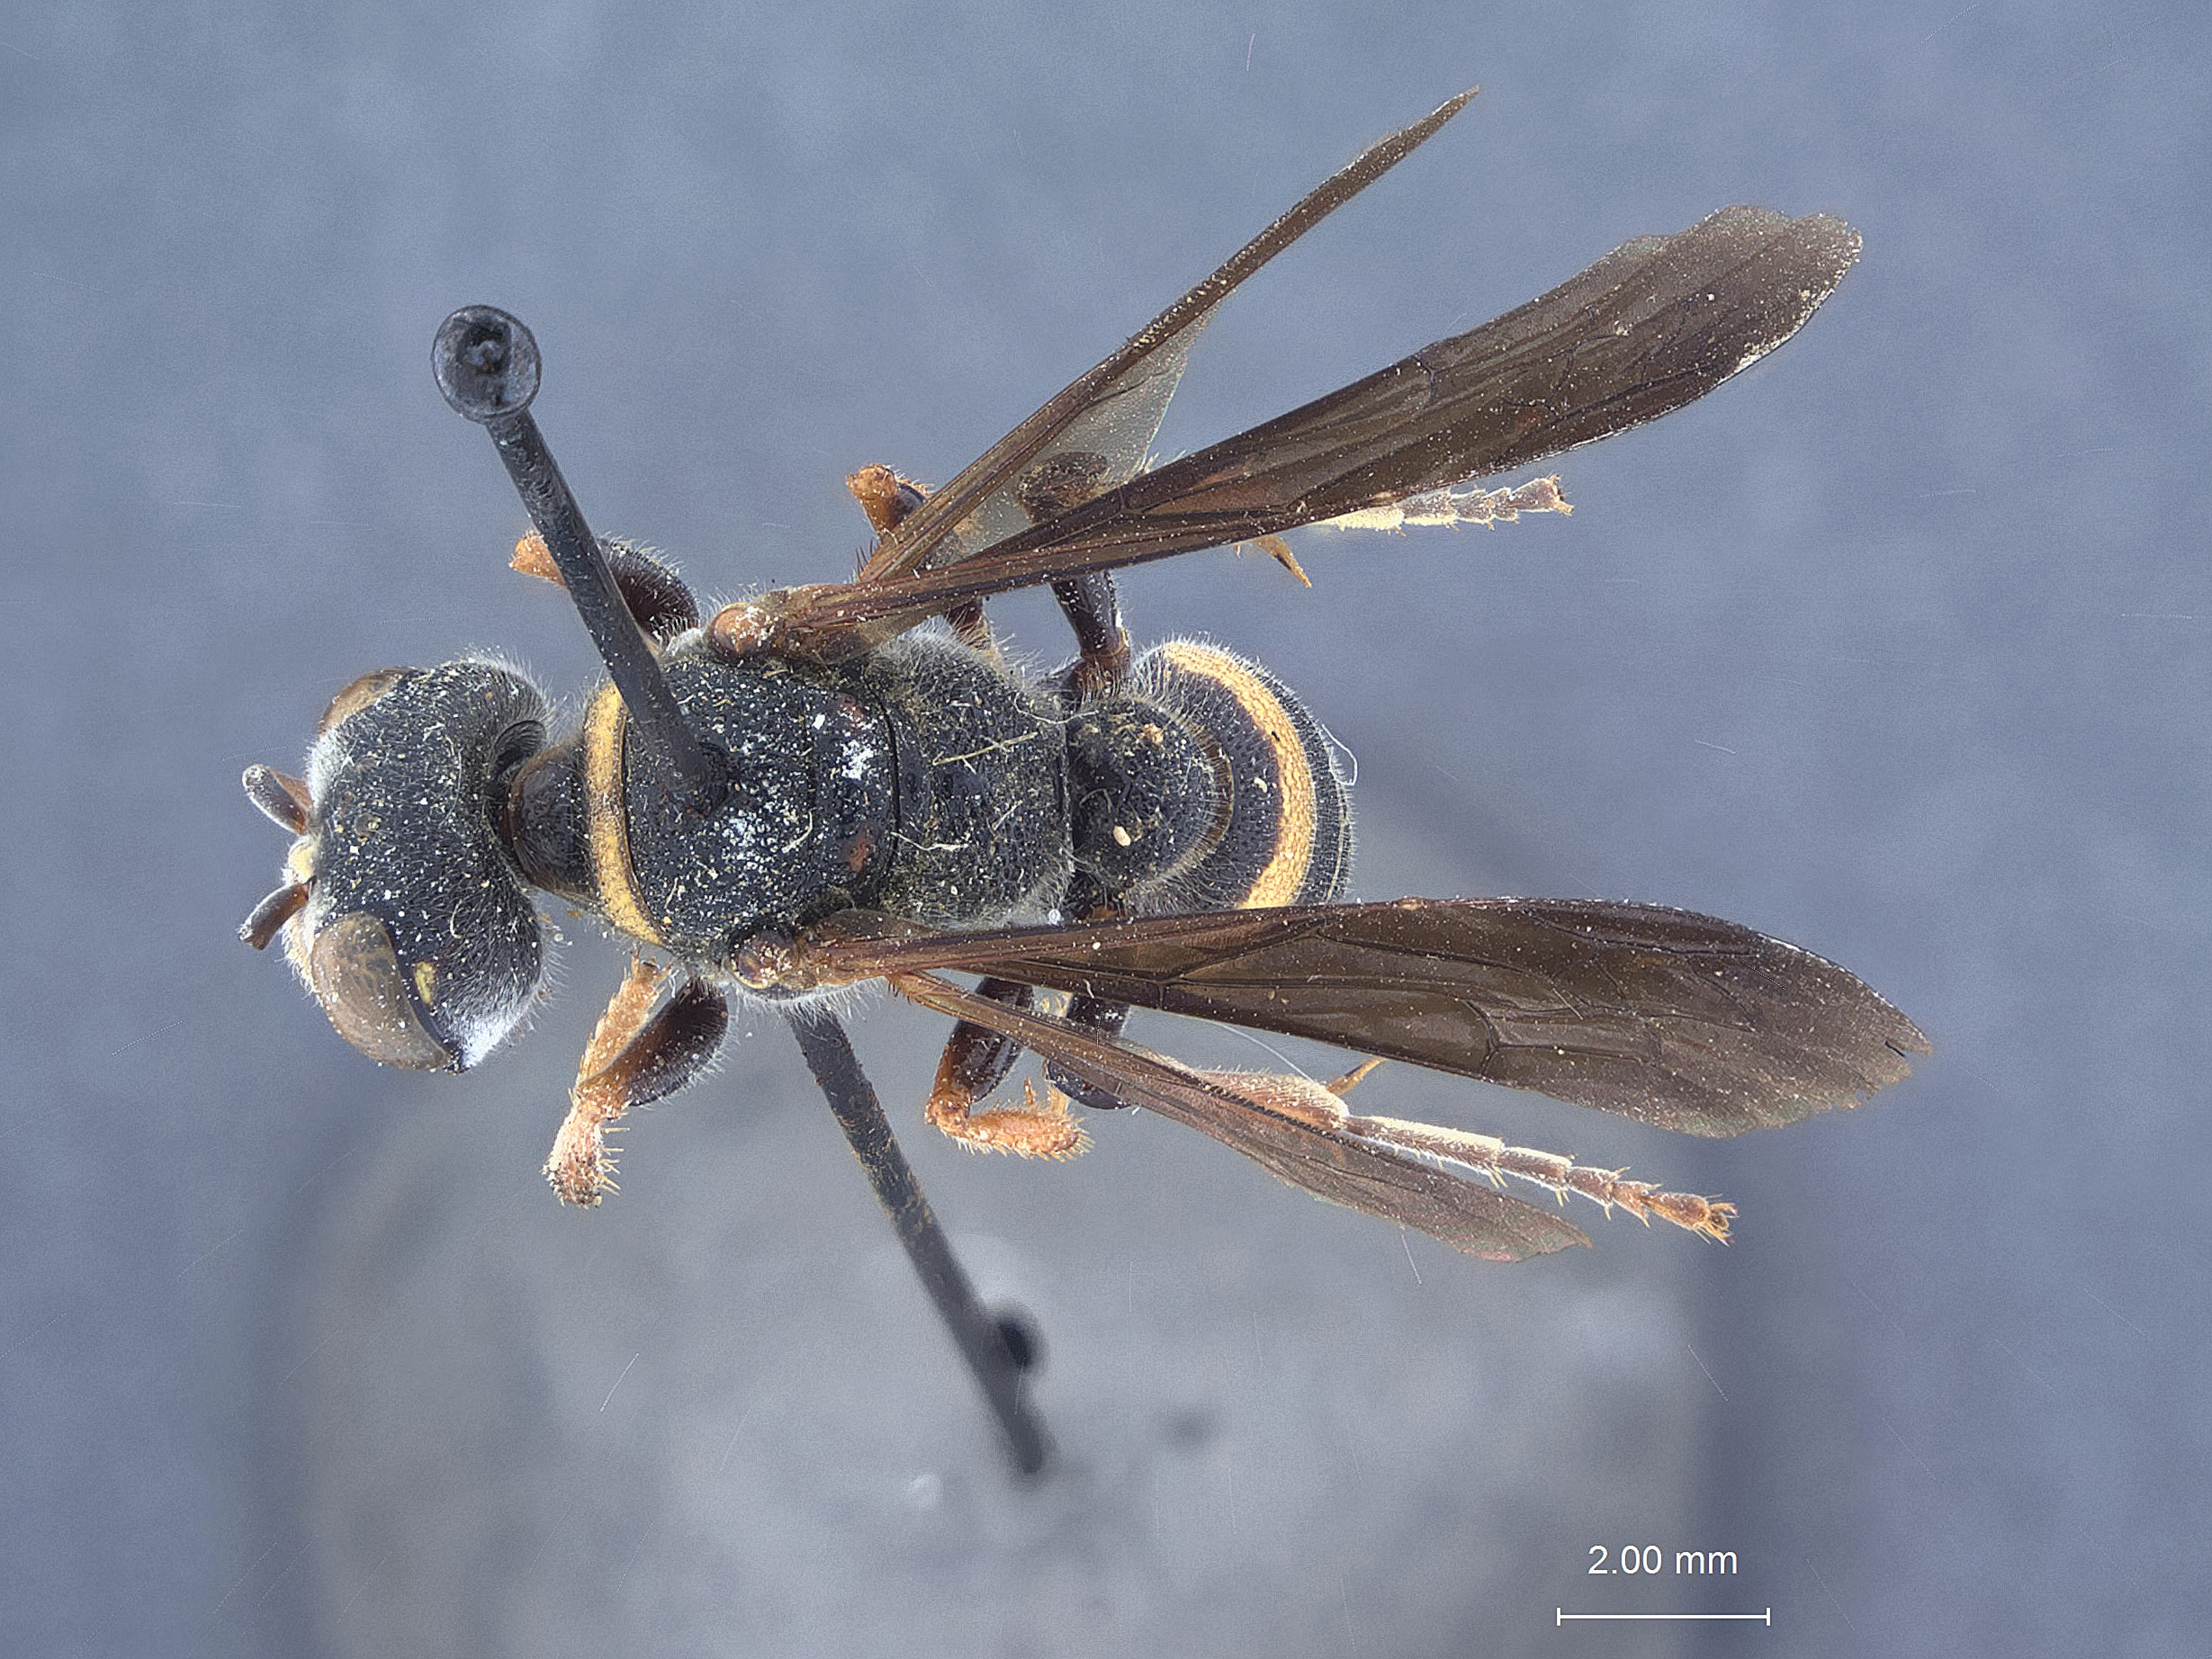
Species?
Cerceris natallenus
